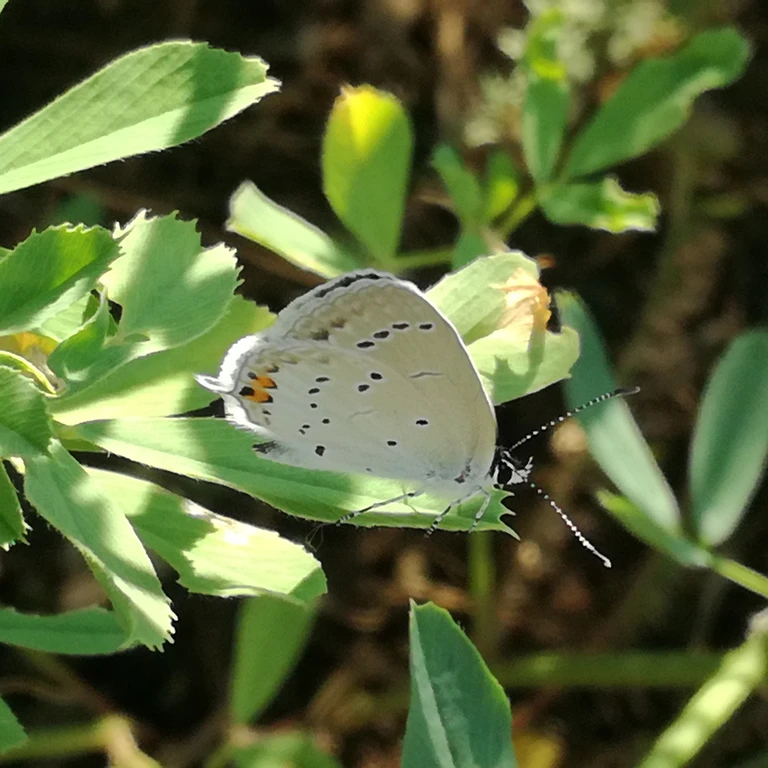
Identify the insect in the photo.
Cupido argiades (also Elkalyce argiades)
